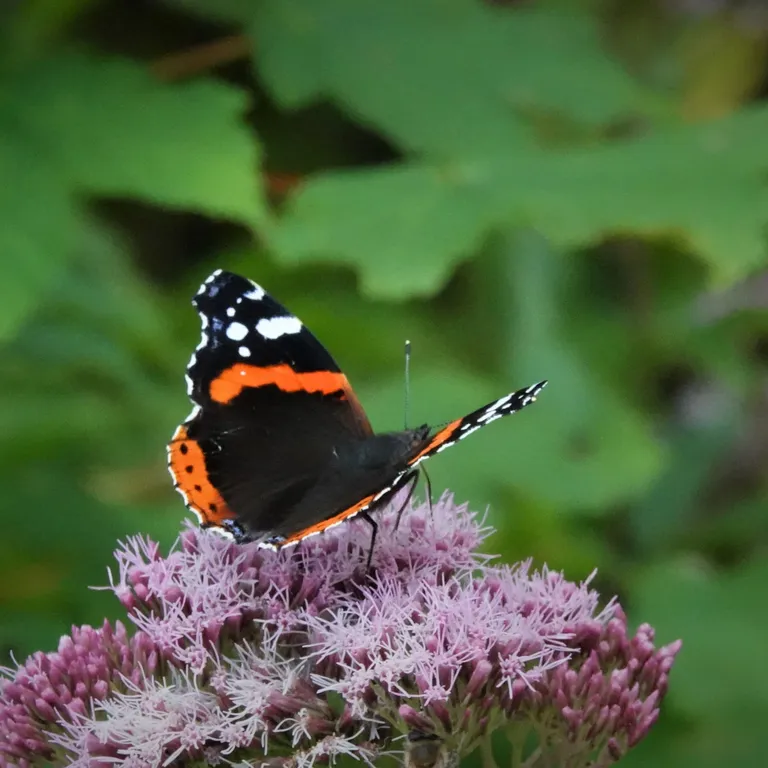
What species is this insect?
Vanessa atalanta
